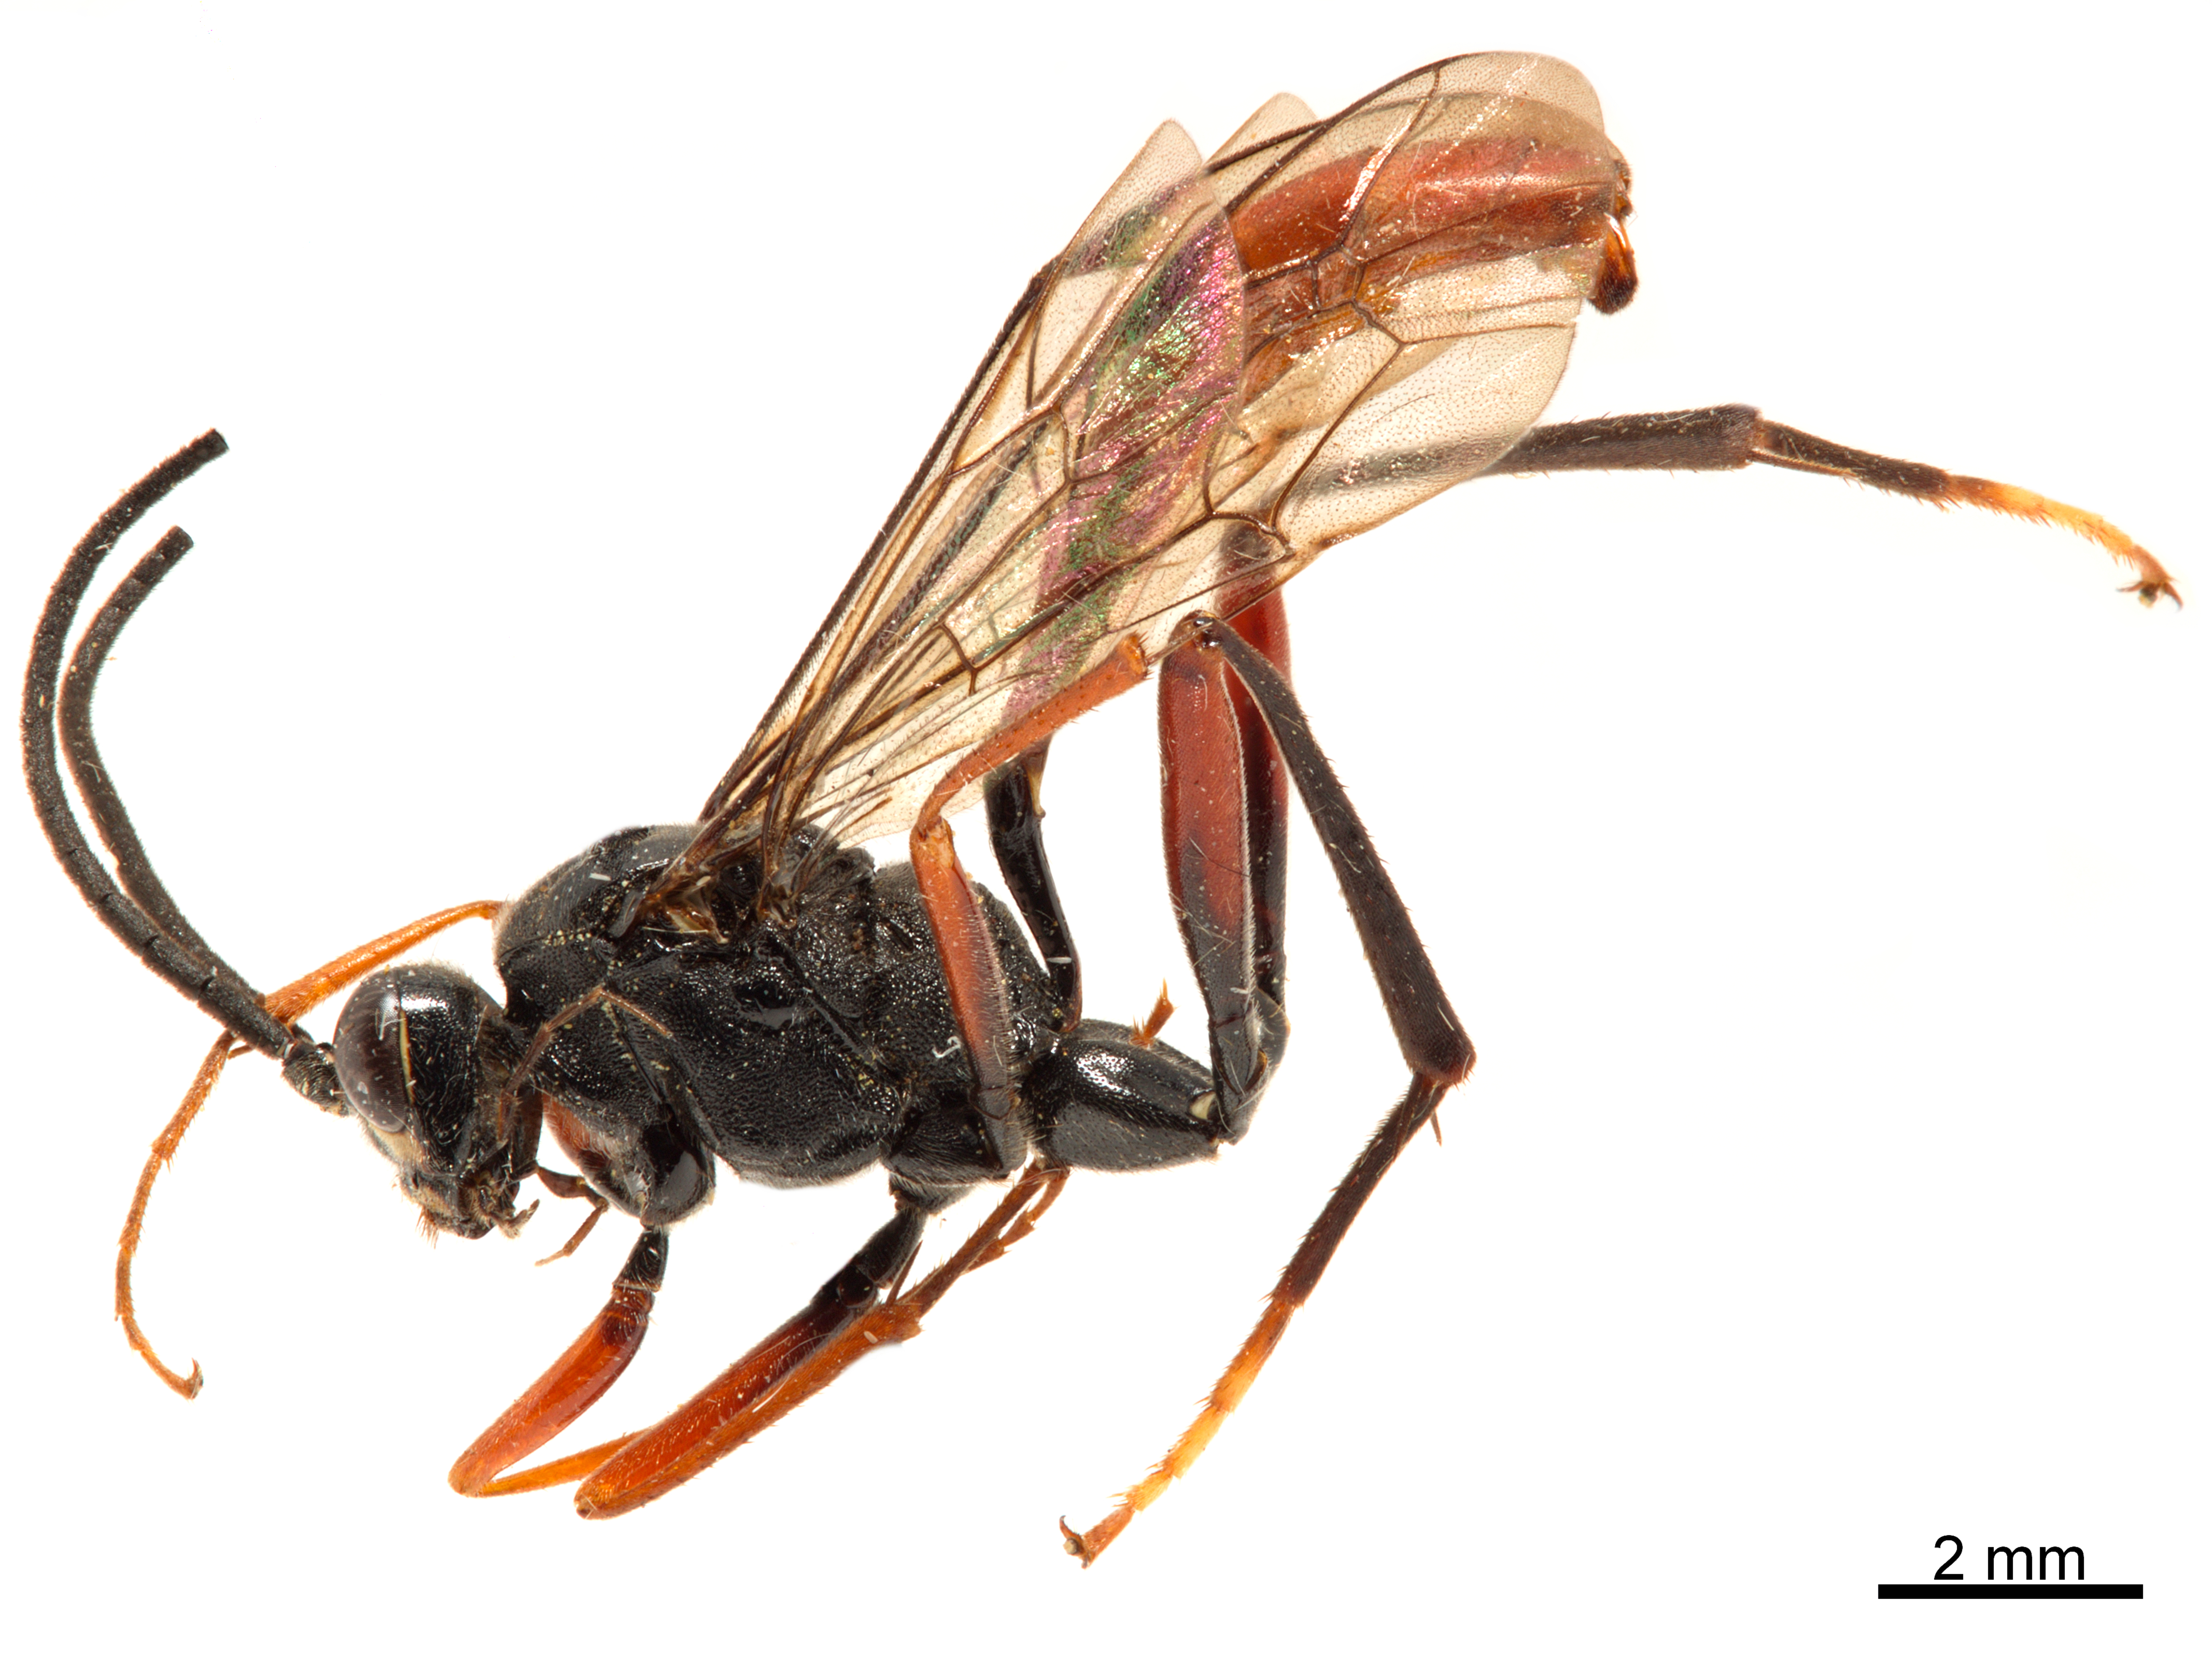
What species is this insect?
Meringopus relativus
